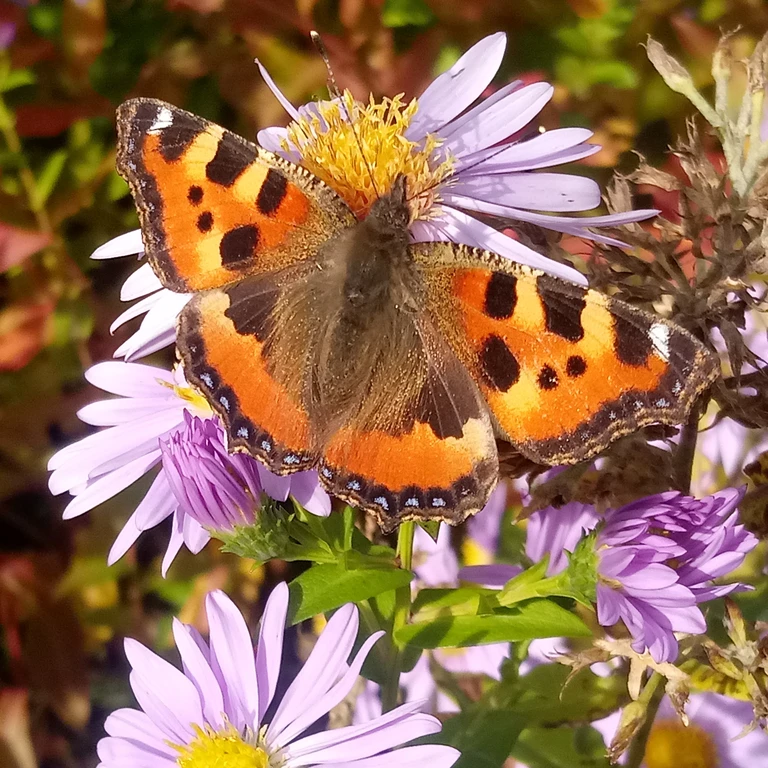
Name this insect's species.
Aglais urticae
